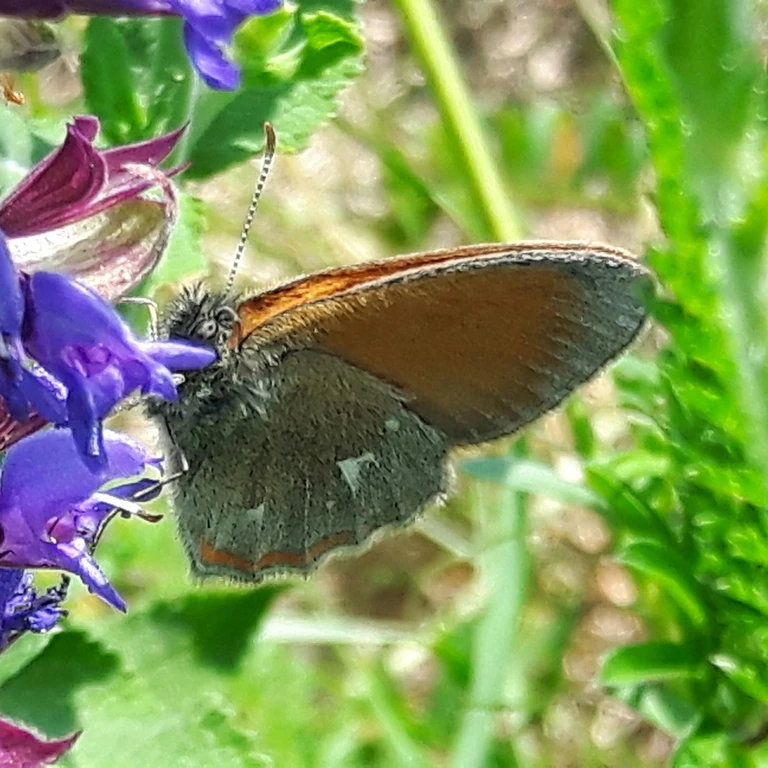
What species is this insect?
Coenonympha glycerion (also Coenonympha iphis)
